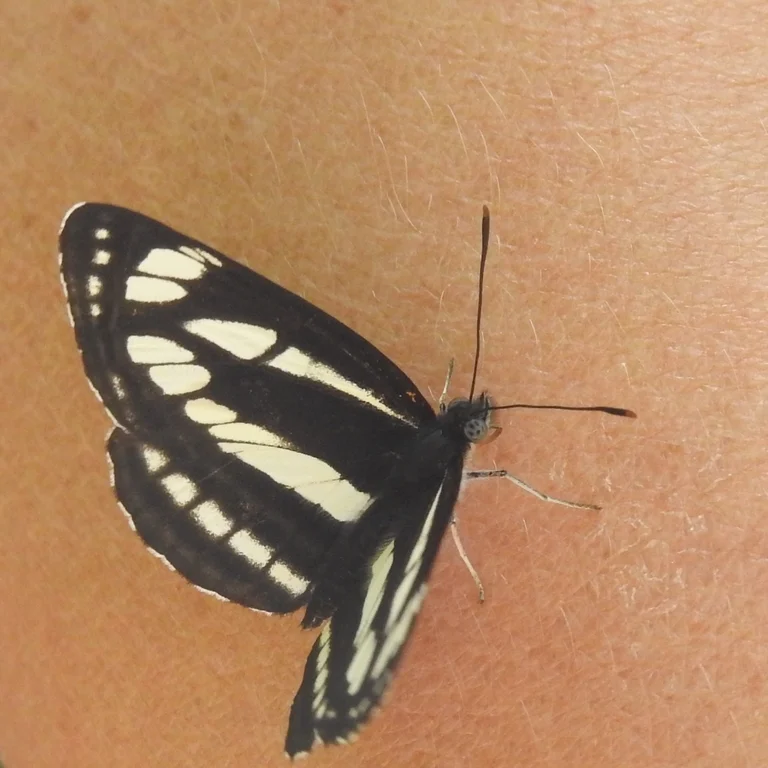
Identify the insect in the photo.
Neptis sappho
